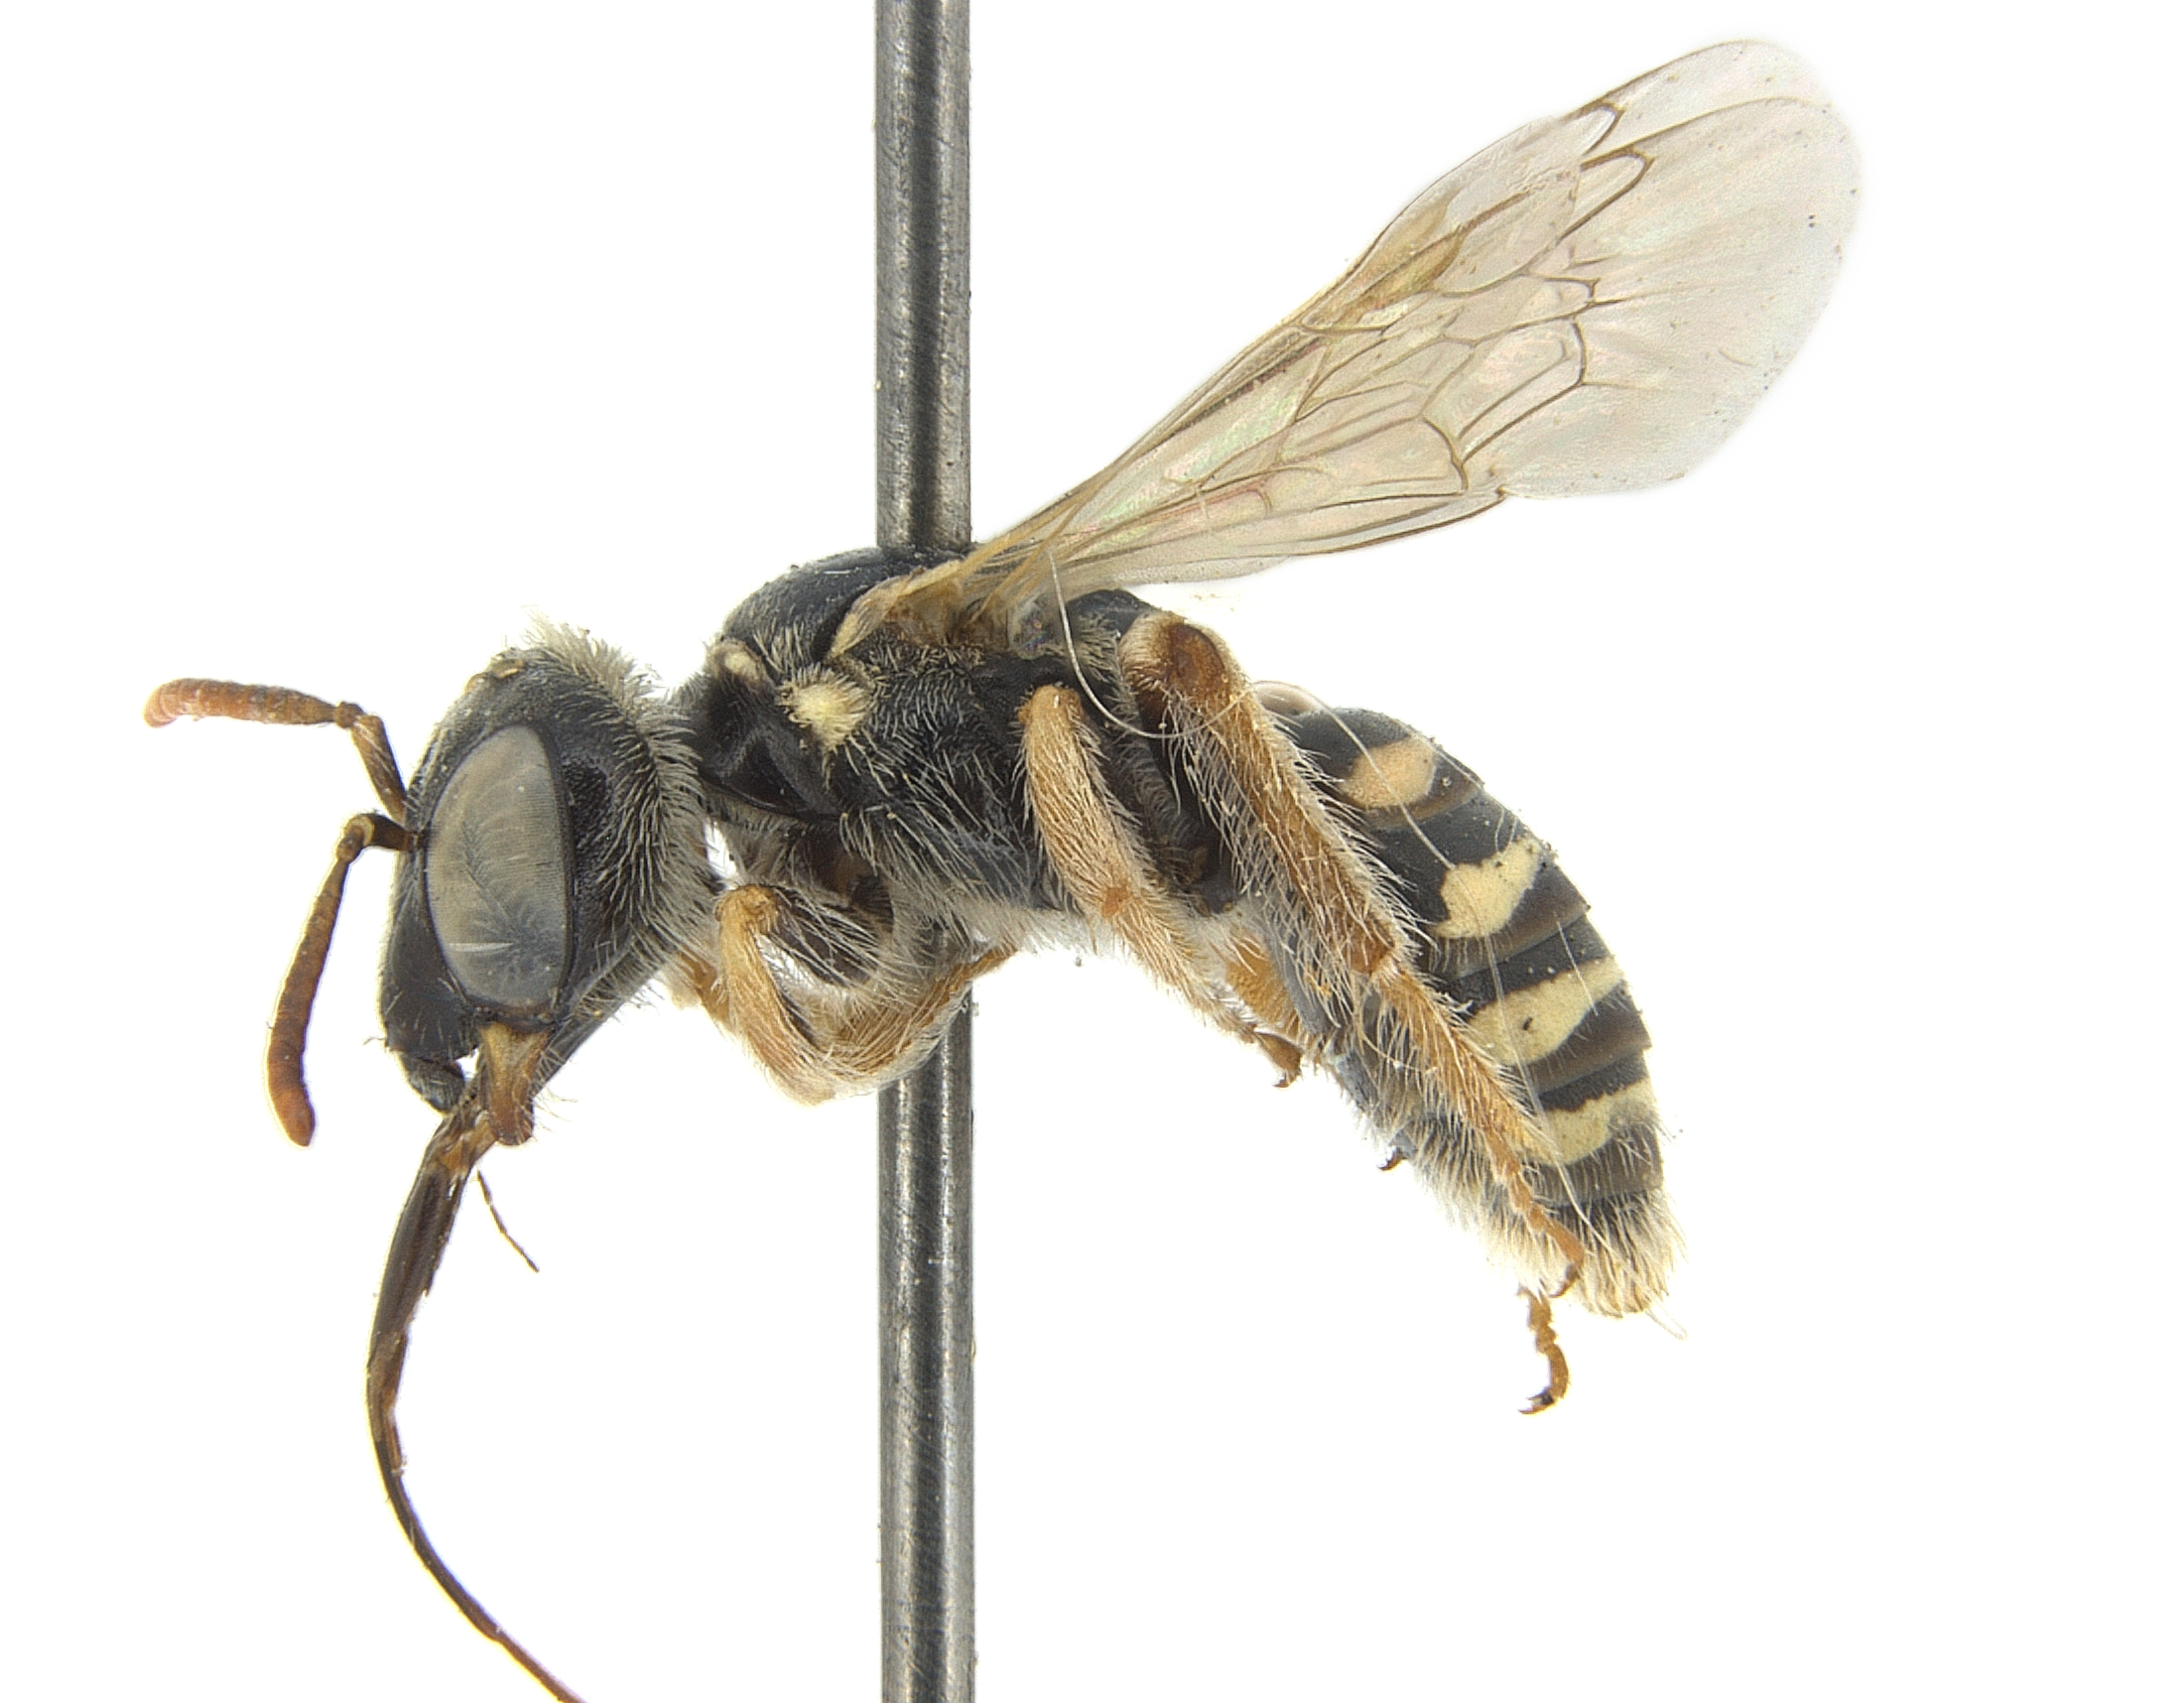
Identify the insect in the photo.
Camptopoeum clypeare
